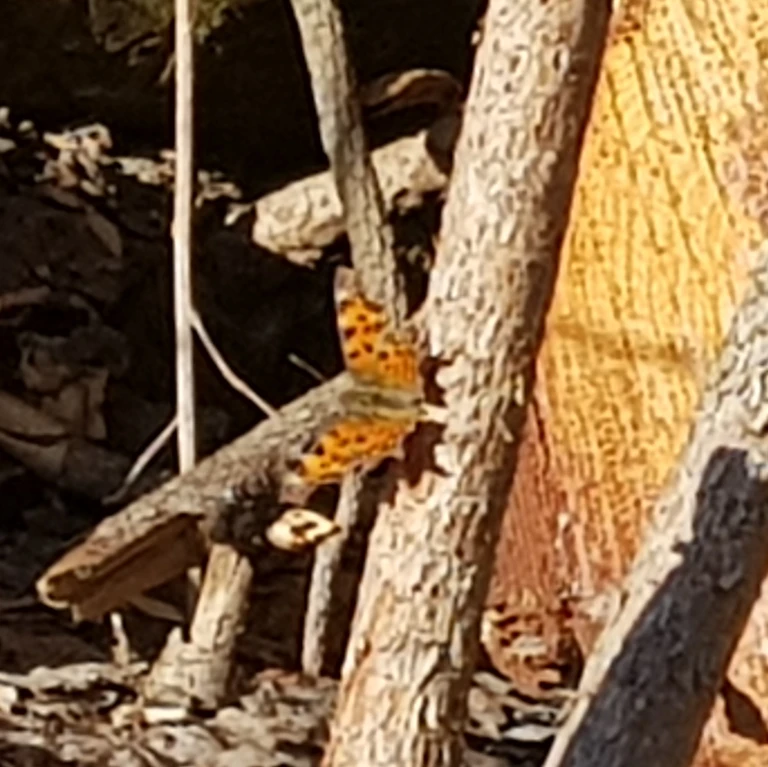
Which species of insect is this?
Polygonia c-album
